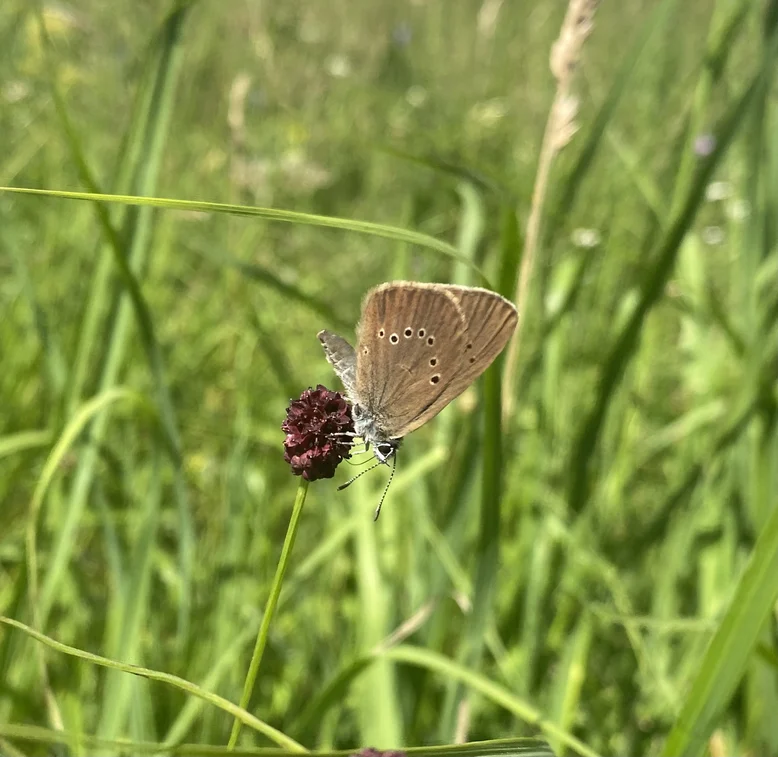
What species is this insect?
Phengaris nausithous (also Maculinea nausithous)
